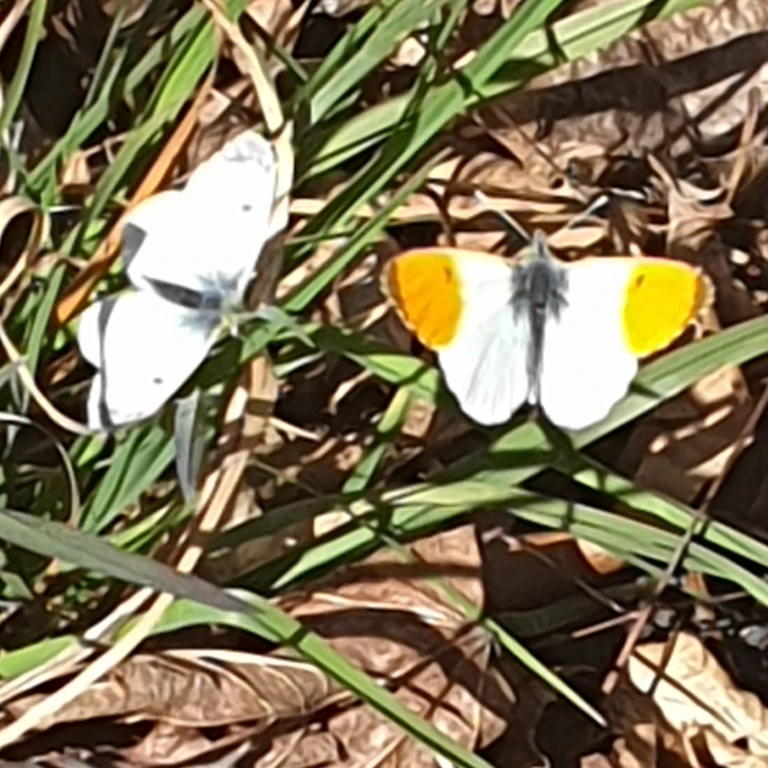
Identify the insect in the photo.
Anthocharis cardamines
